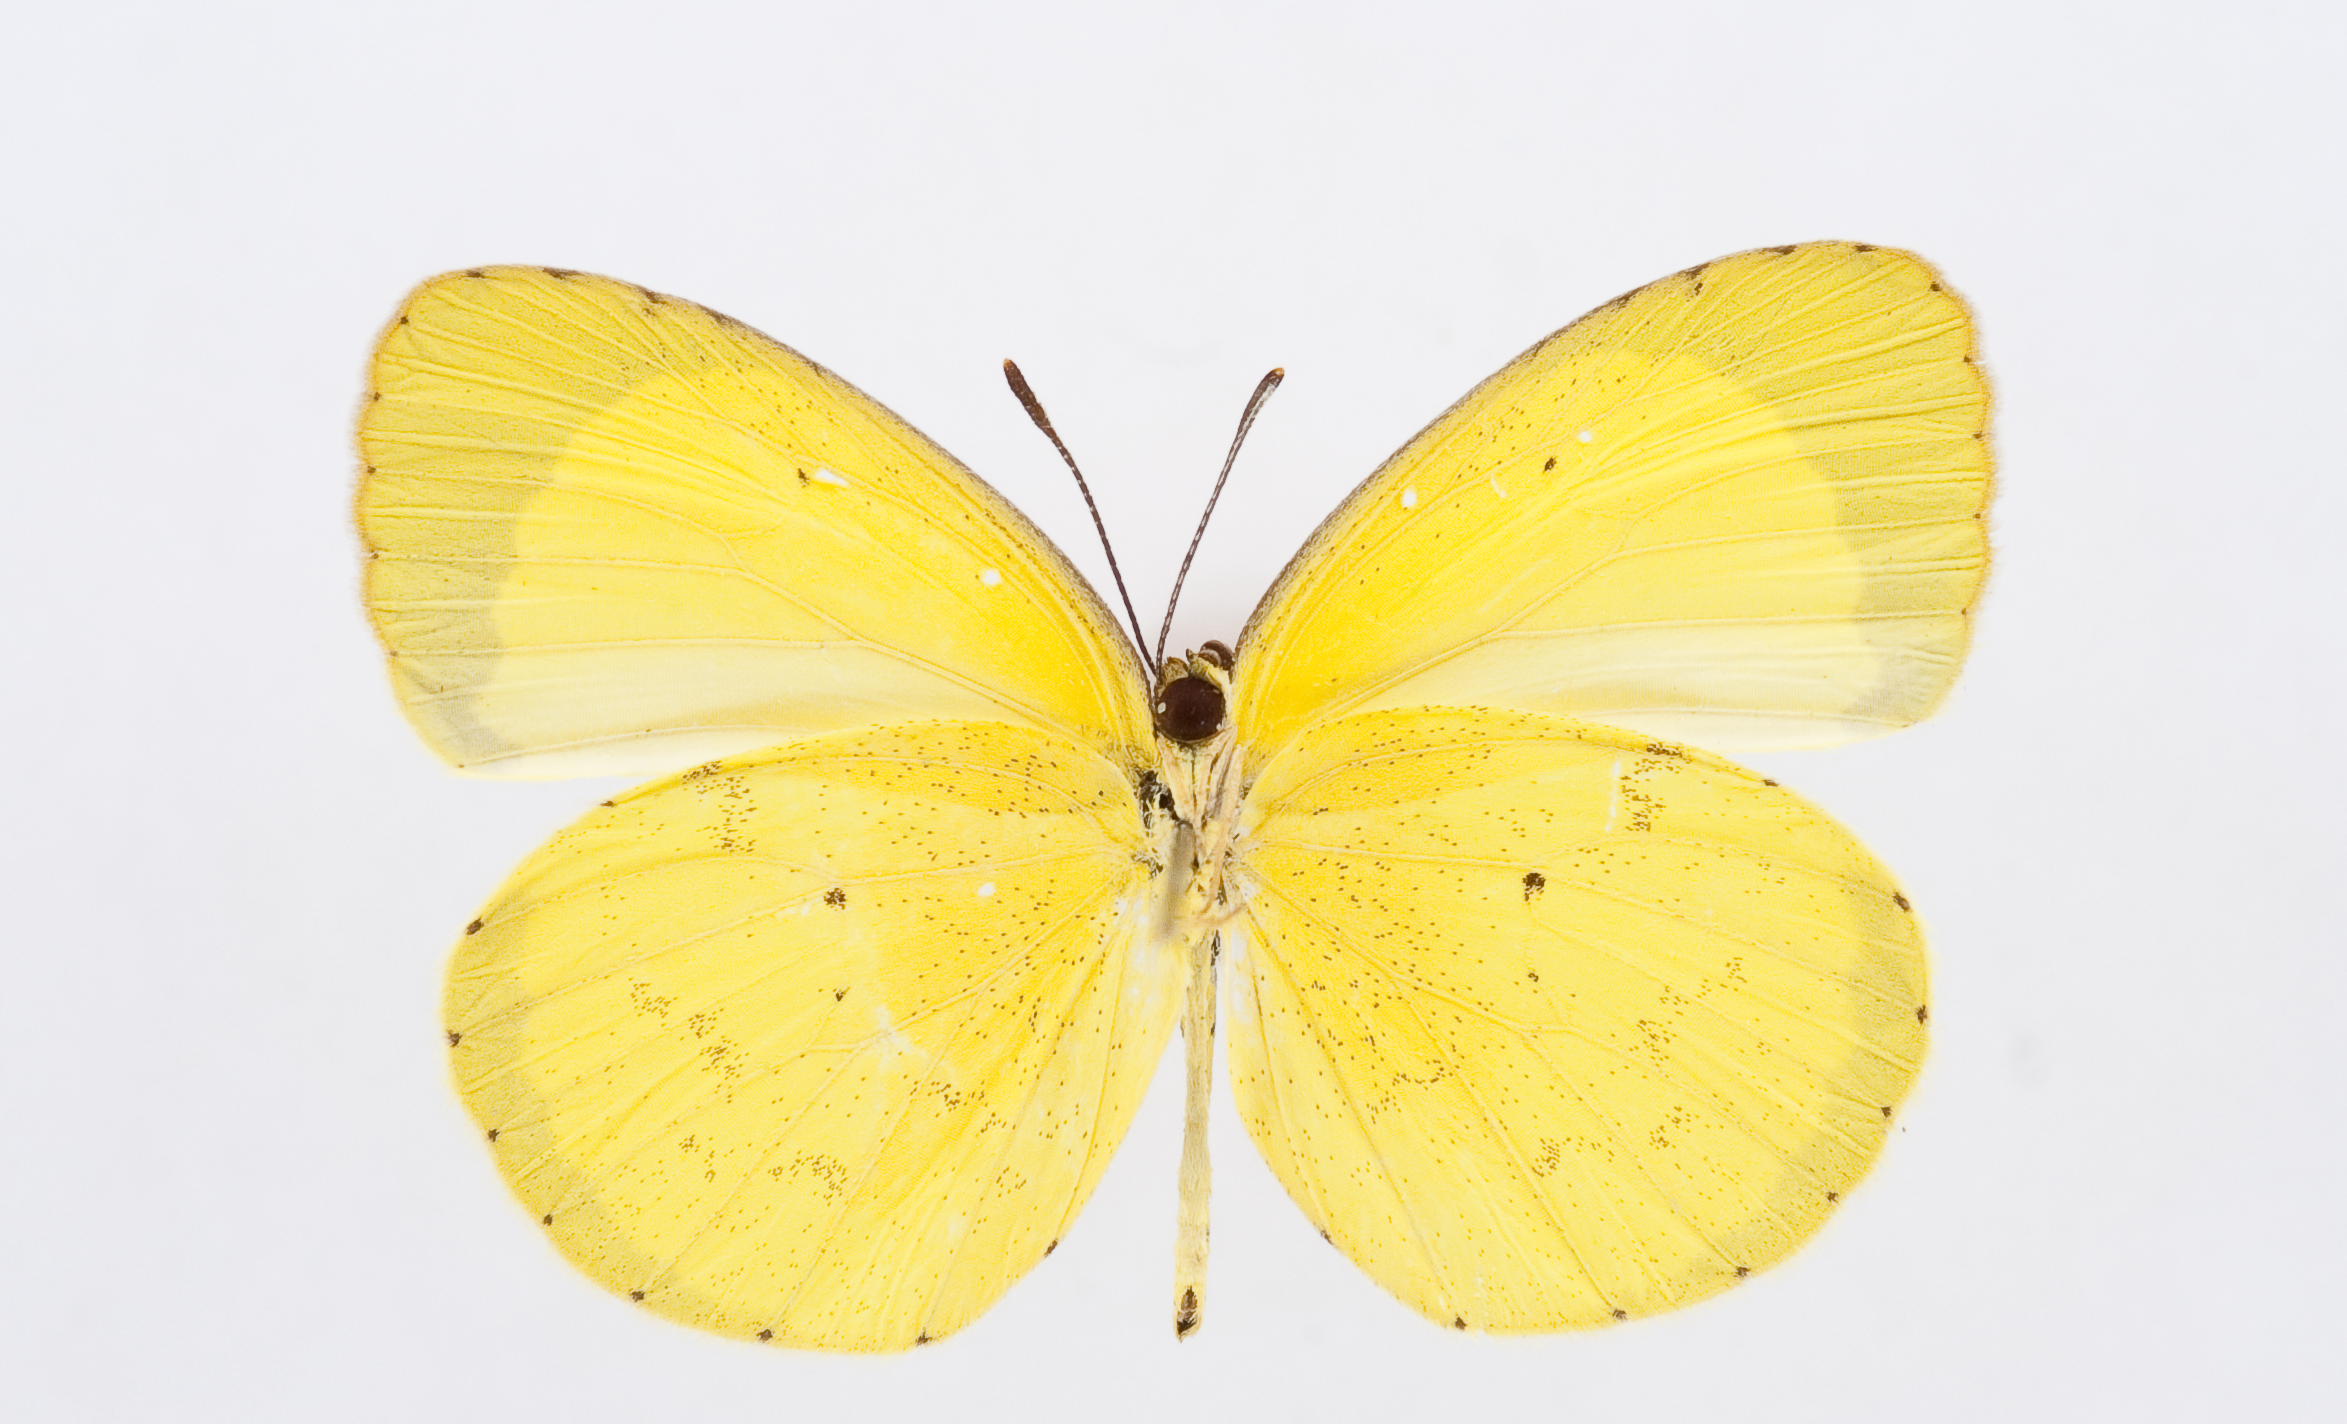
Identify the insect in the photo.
Pyrisitia nise
